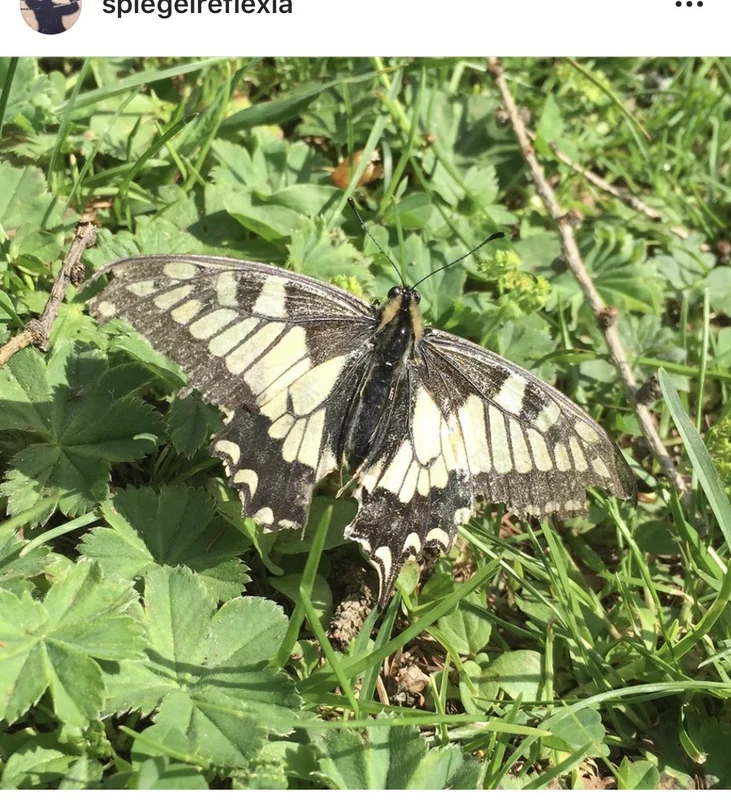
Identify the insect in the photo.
Papilio machaon
